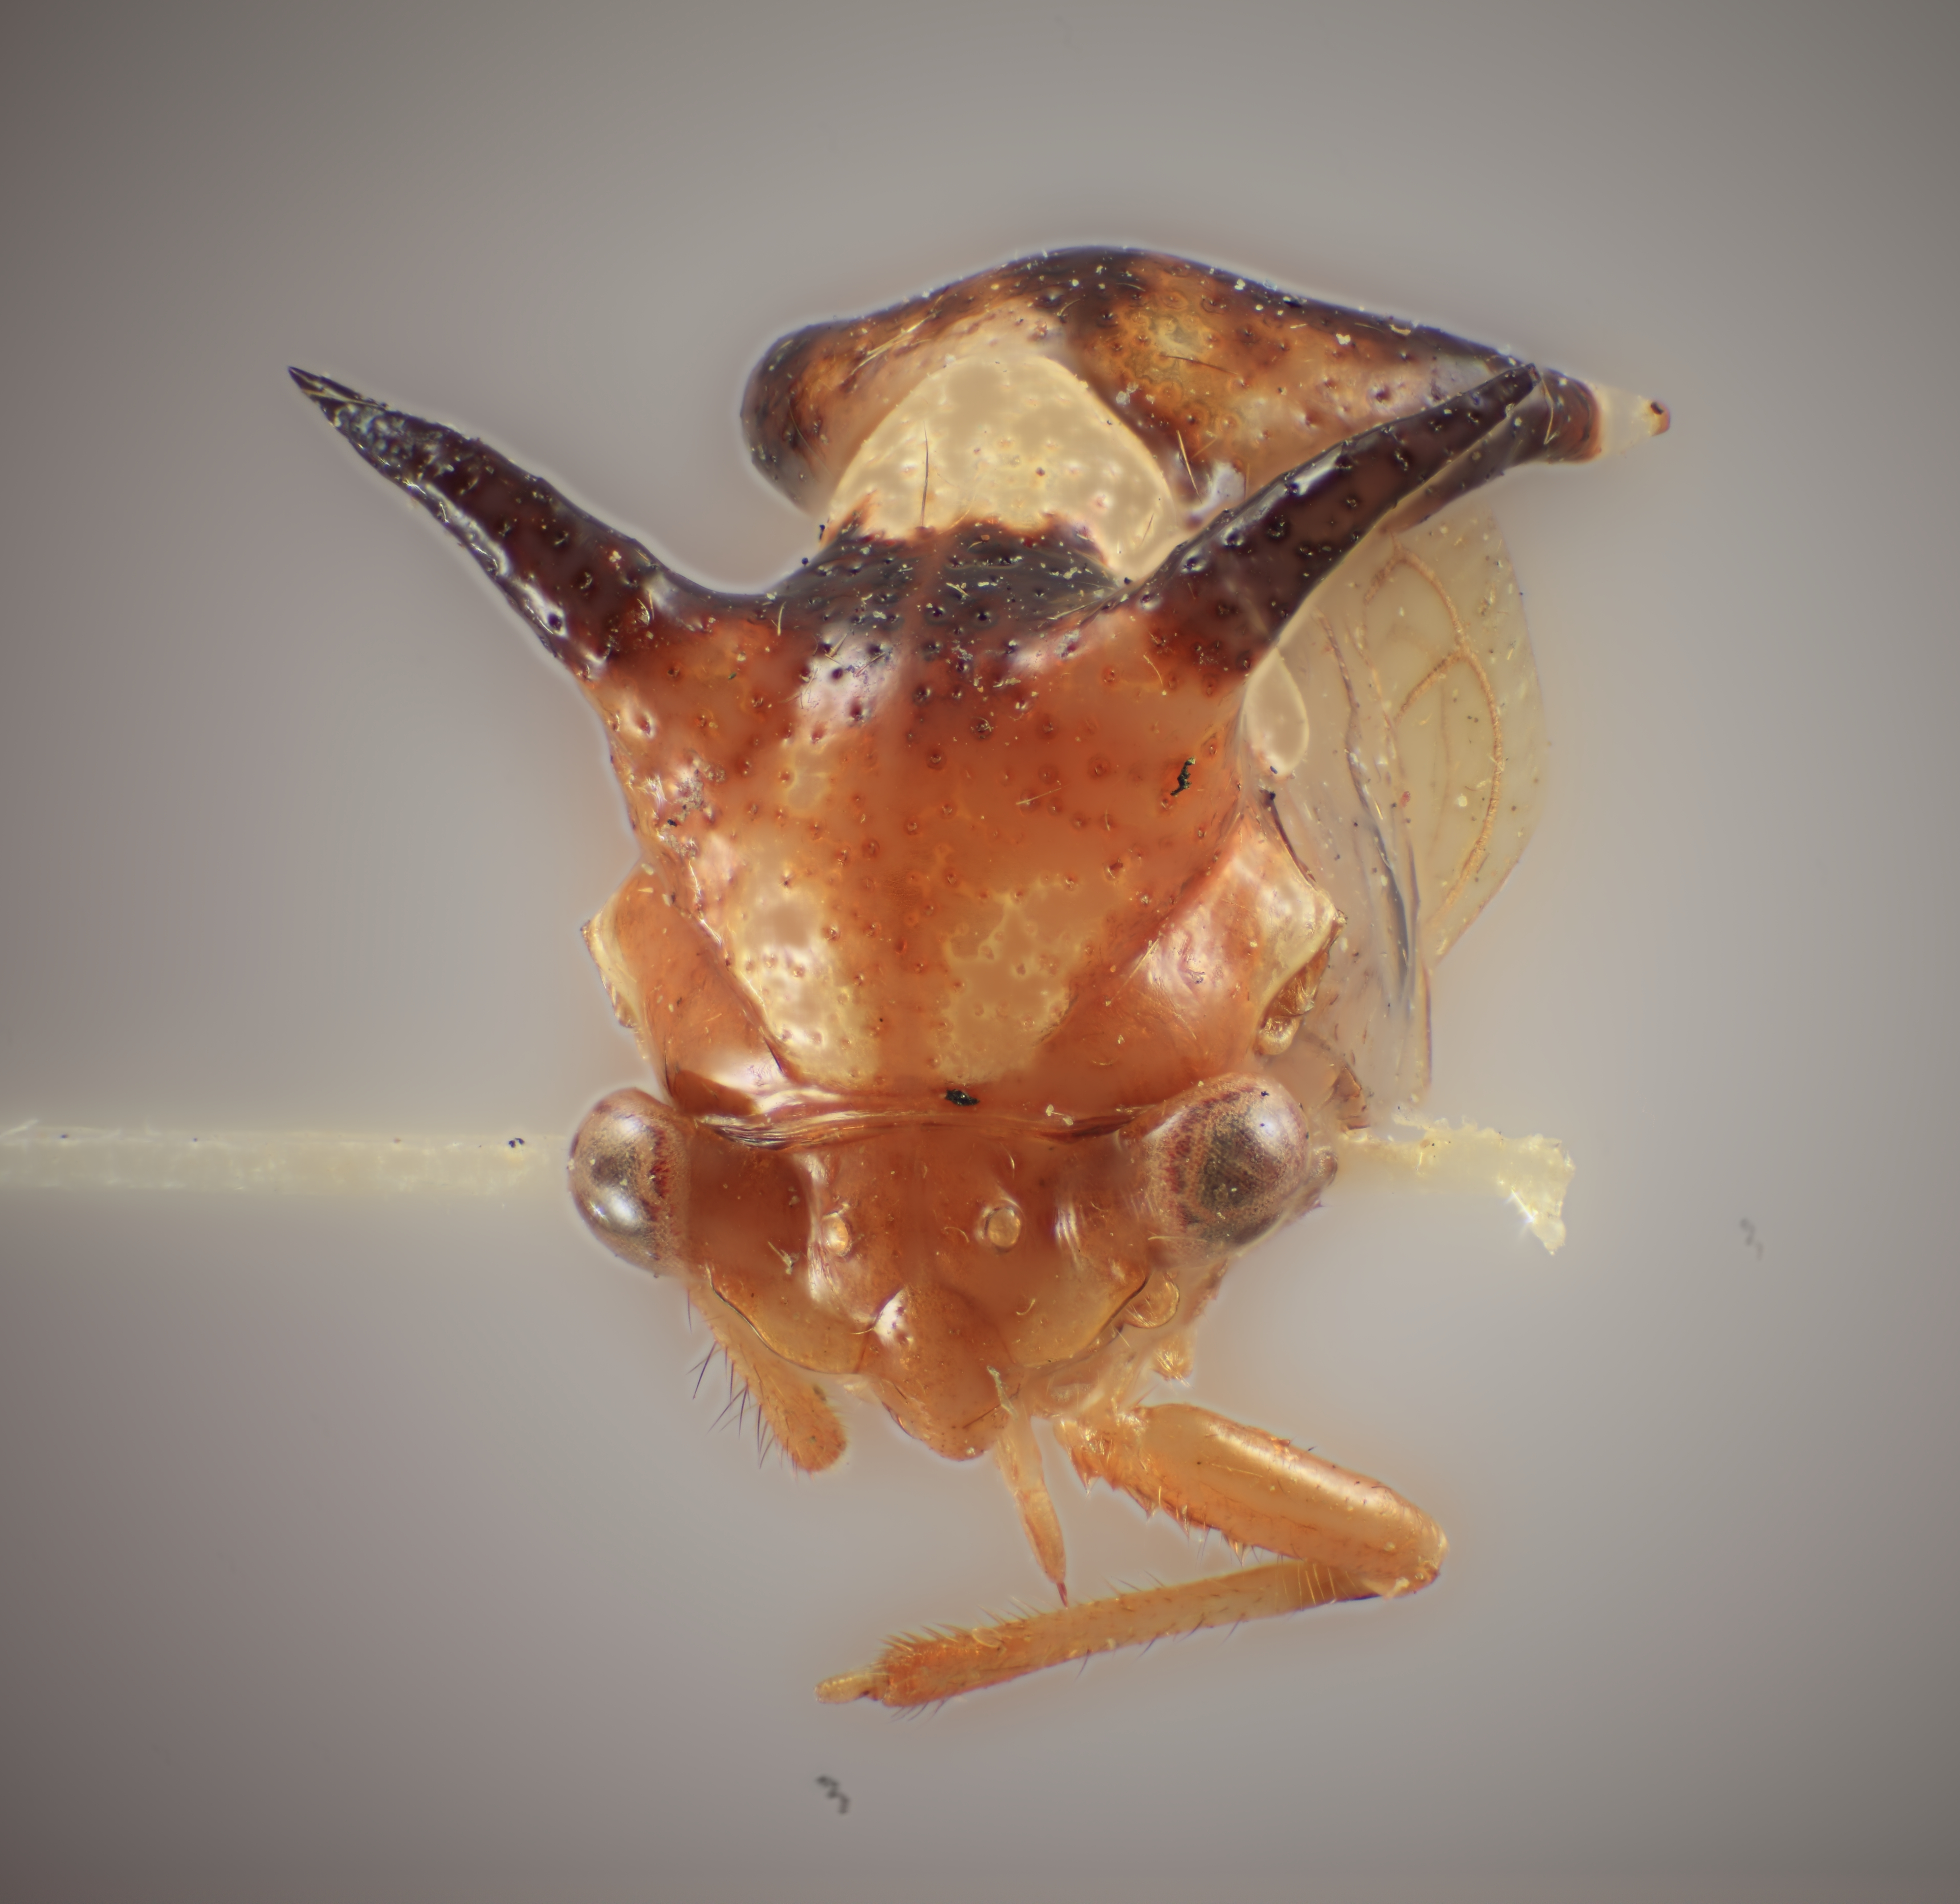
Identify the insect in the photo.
Poppea albiloba
